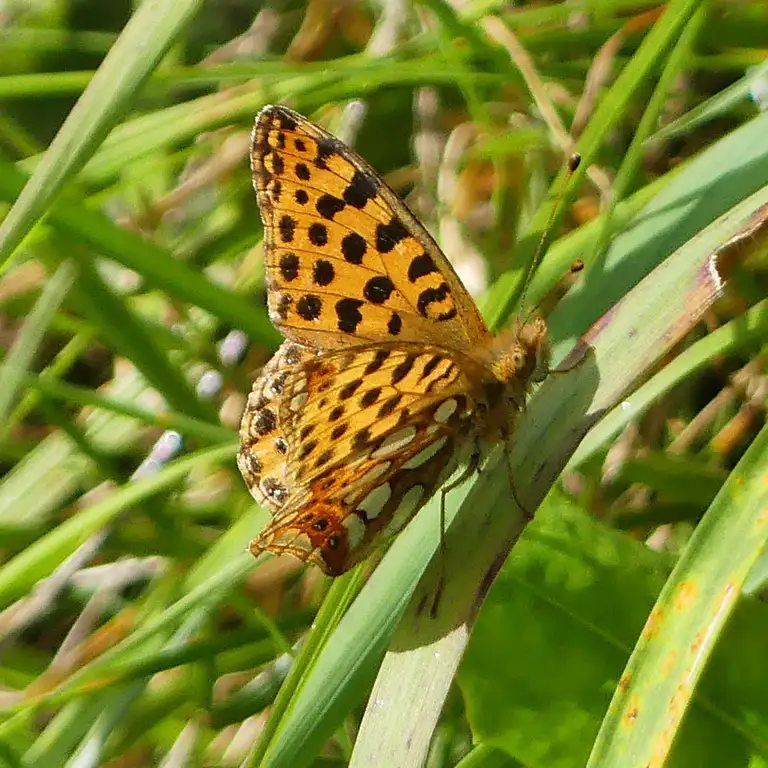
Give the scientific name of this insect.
Issoria lathonia
